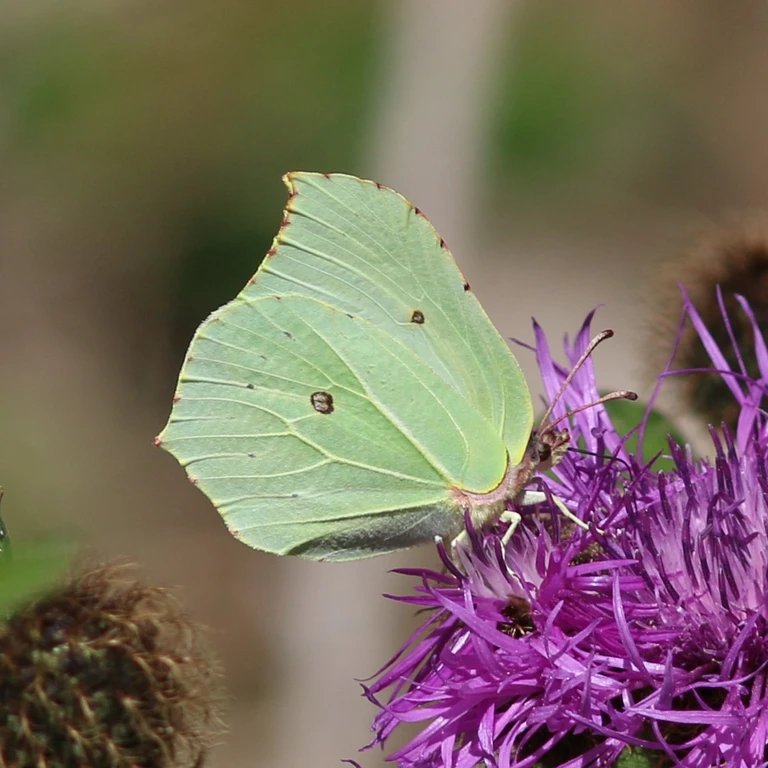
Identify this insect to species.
Gonepteryx rhamni
